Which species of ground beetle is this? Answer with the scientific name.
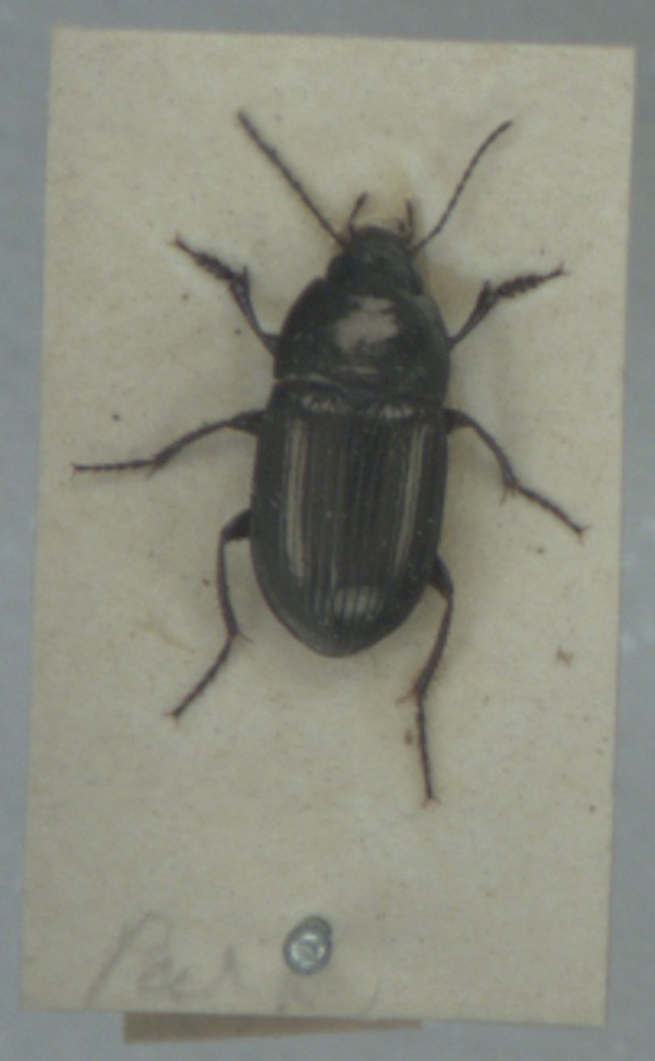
Amara lunicollis
